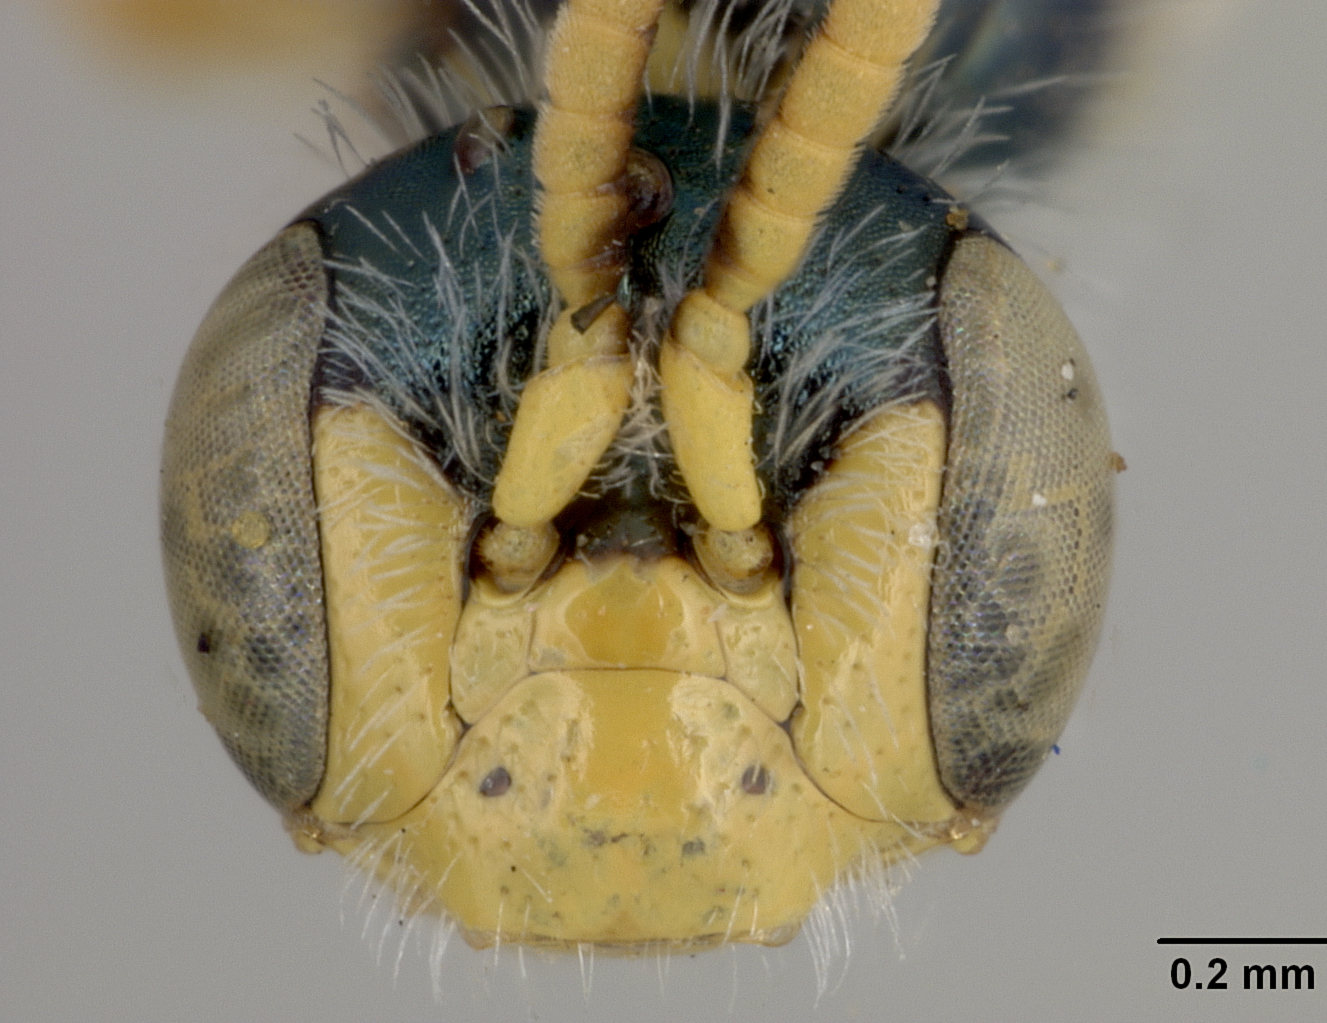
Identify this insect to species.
Perdita covilleae
